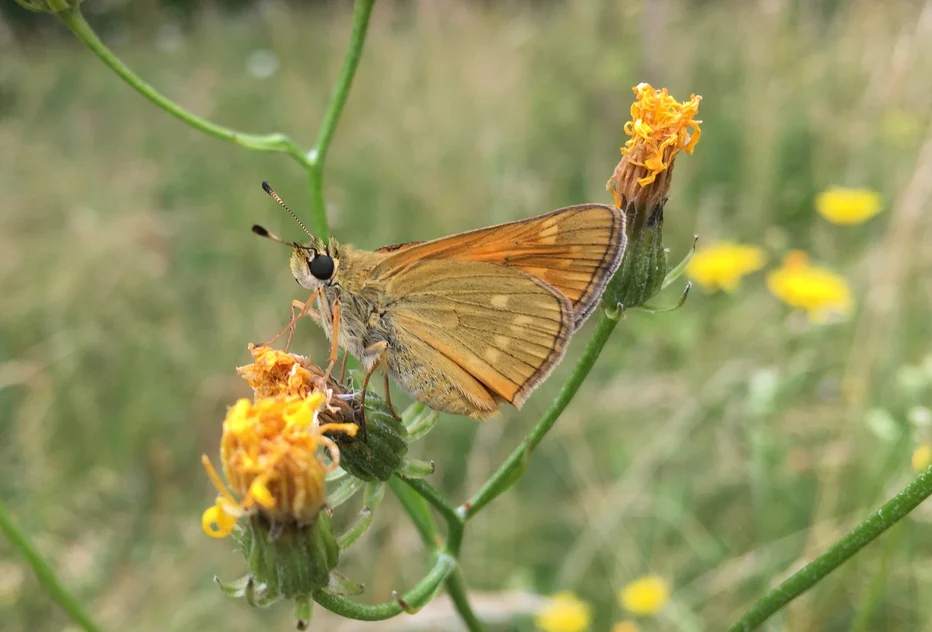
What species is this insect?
Ochlodes sylvanus (also Ochlodes venata)
